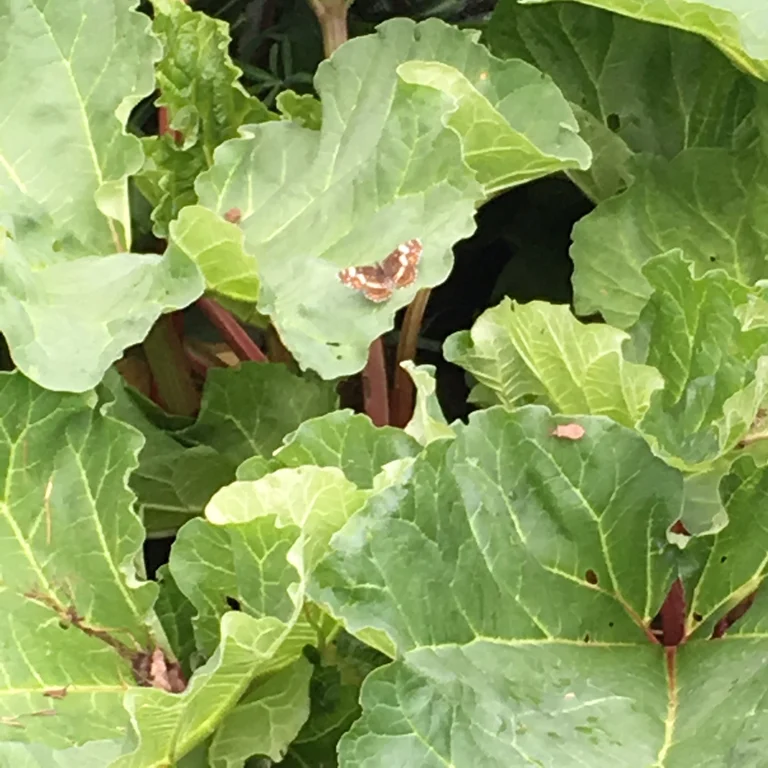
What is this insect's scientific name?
Araschnia levana
